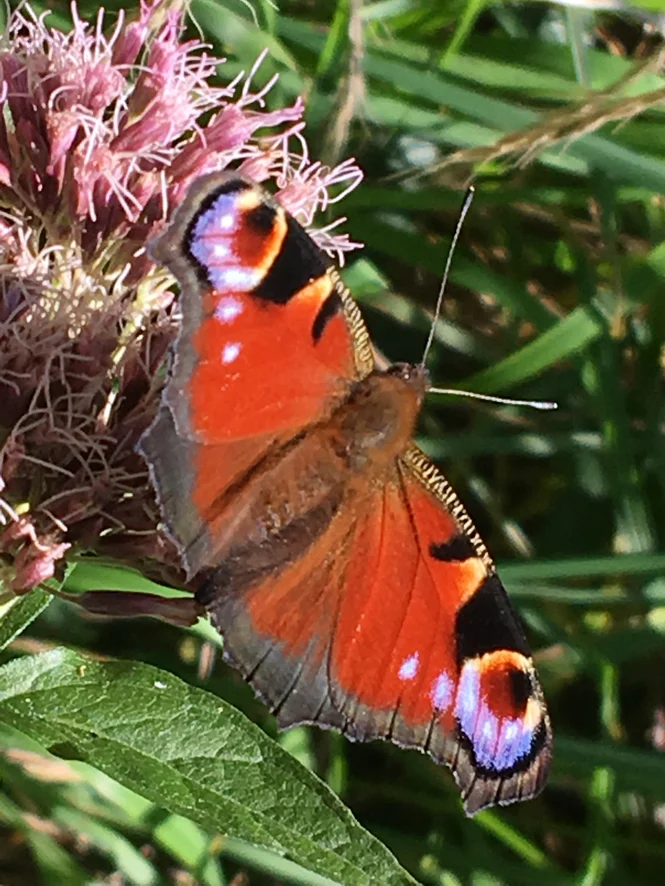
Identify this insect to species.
Aglais io
